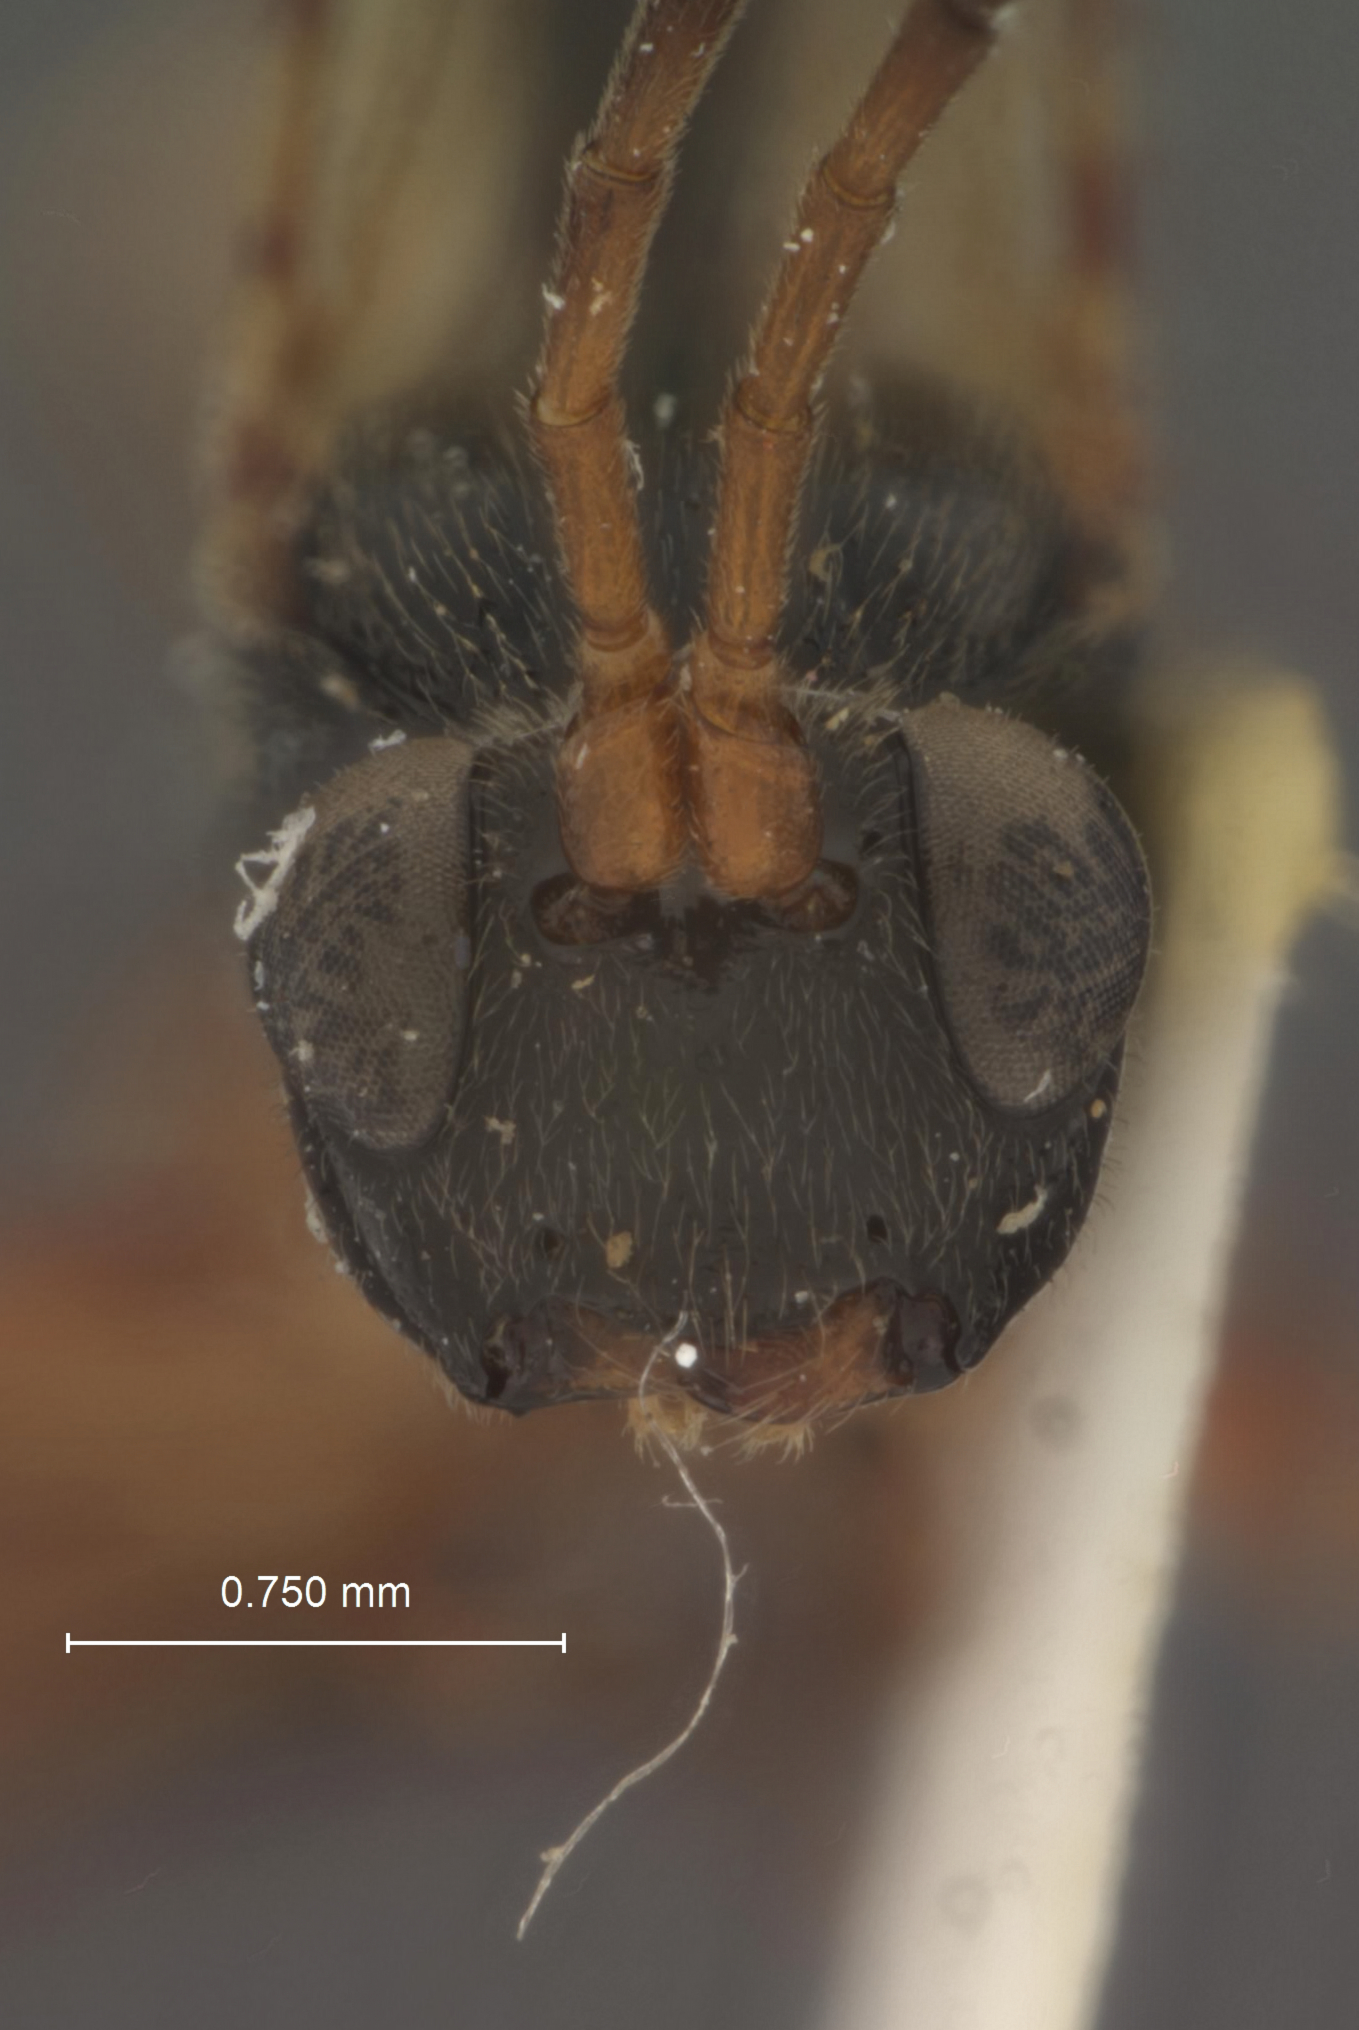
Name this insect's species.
Plesignathus americanus
